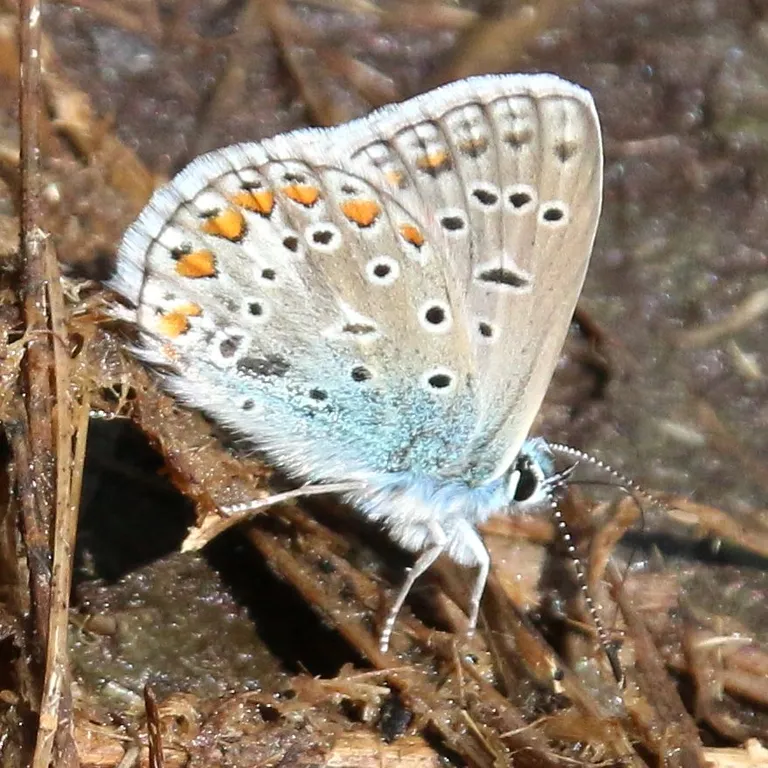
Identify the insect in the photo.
Polyommatus icarus
